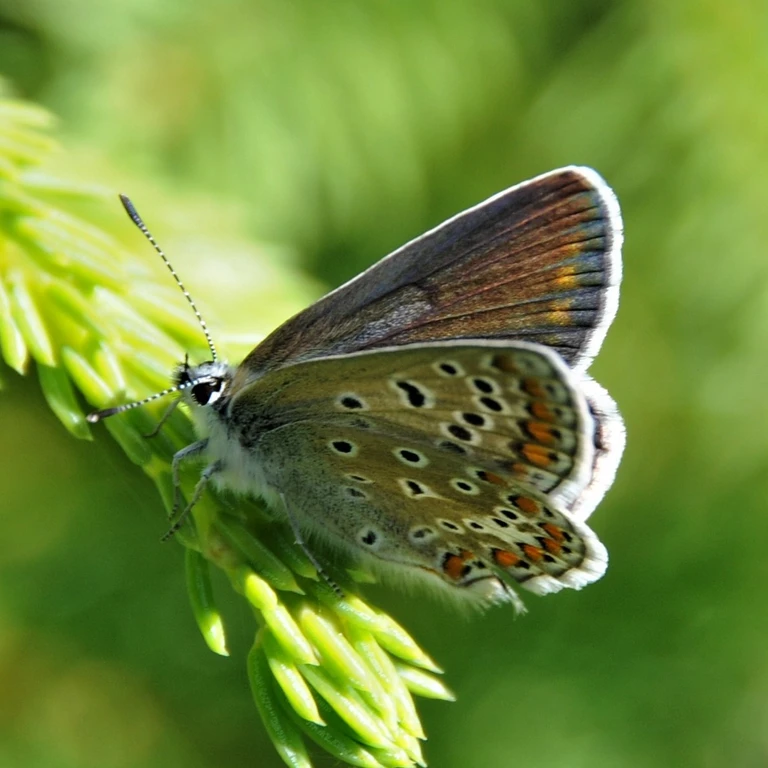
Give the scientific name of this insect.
Polyommatus icarus
